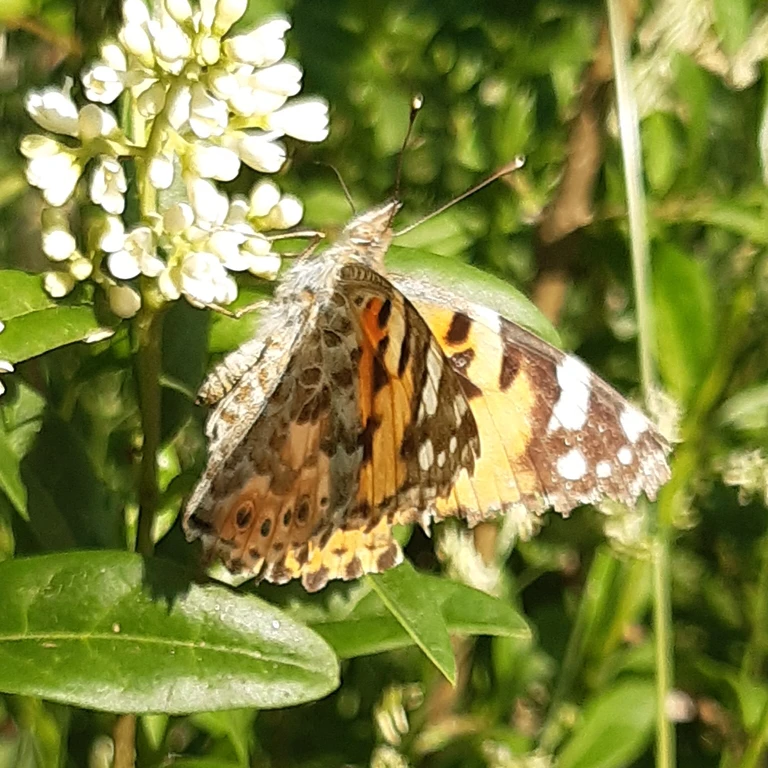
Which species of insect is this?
Vanessa cardui
